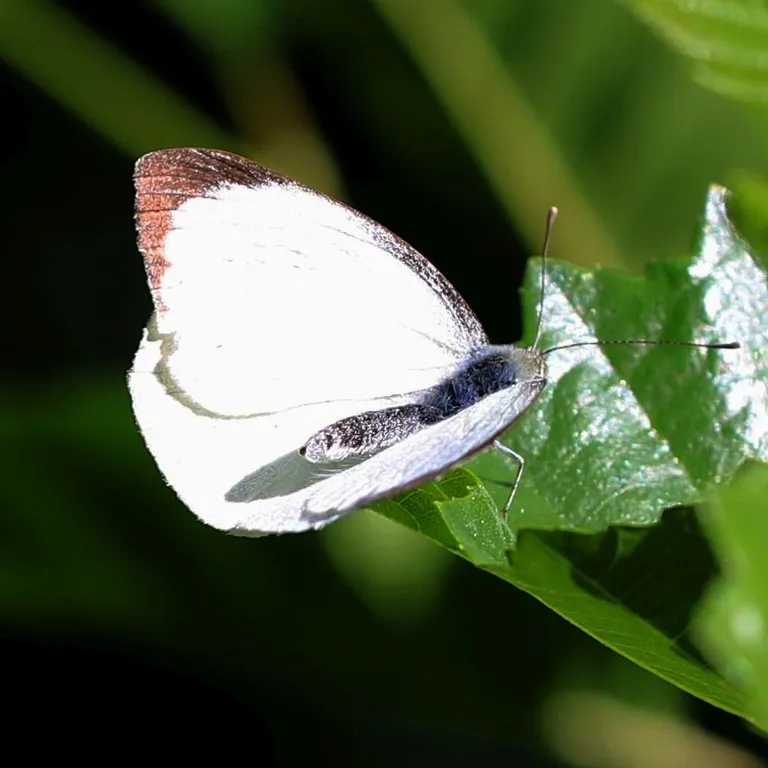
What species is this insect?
Pieris brassicae
